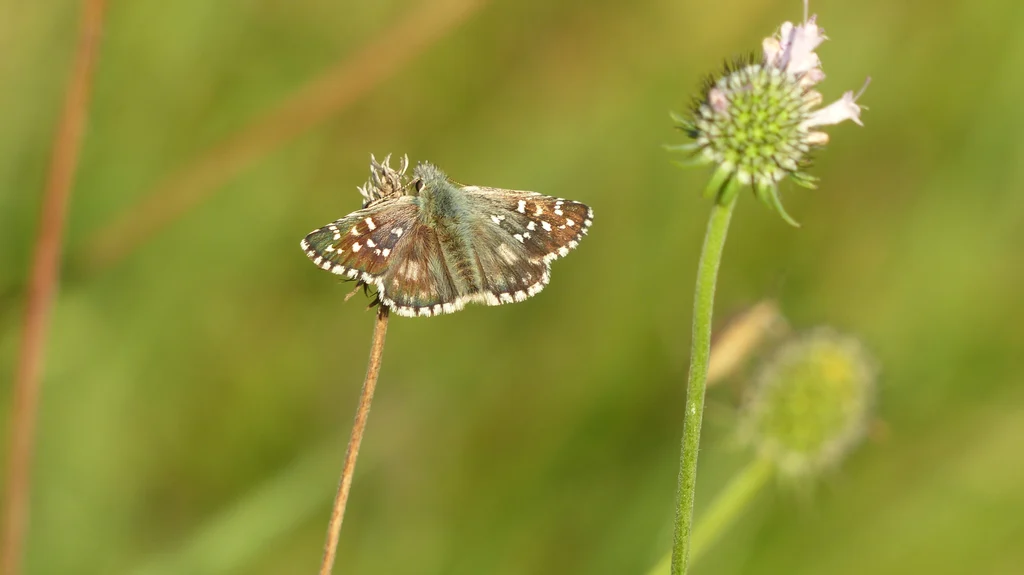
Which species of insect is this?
Pyrgus armoricanus
